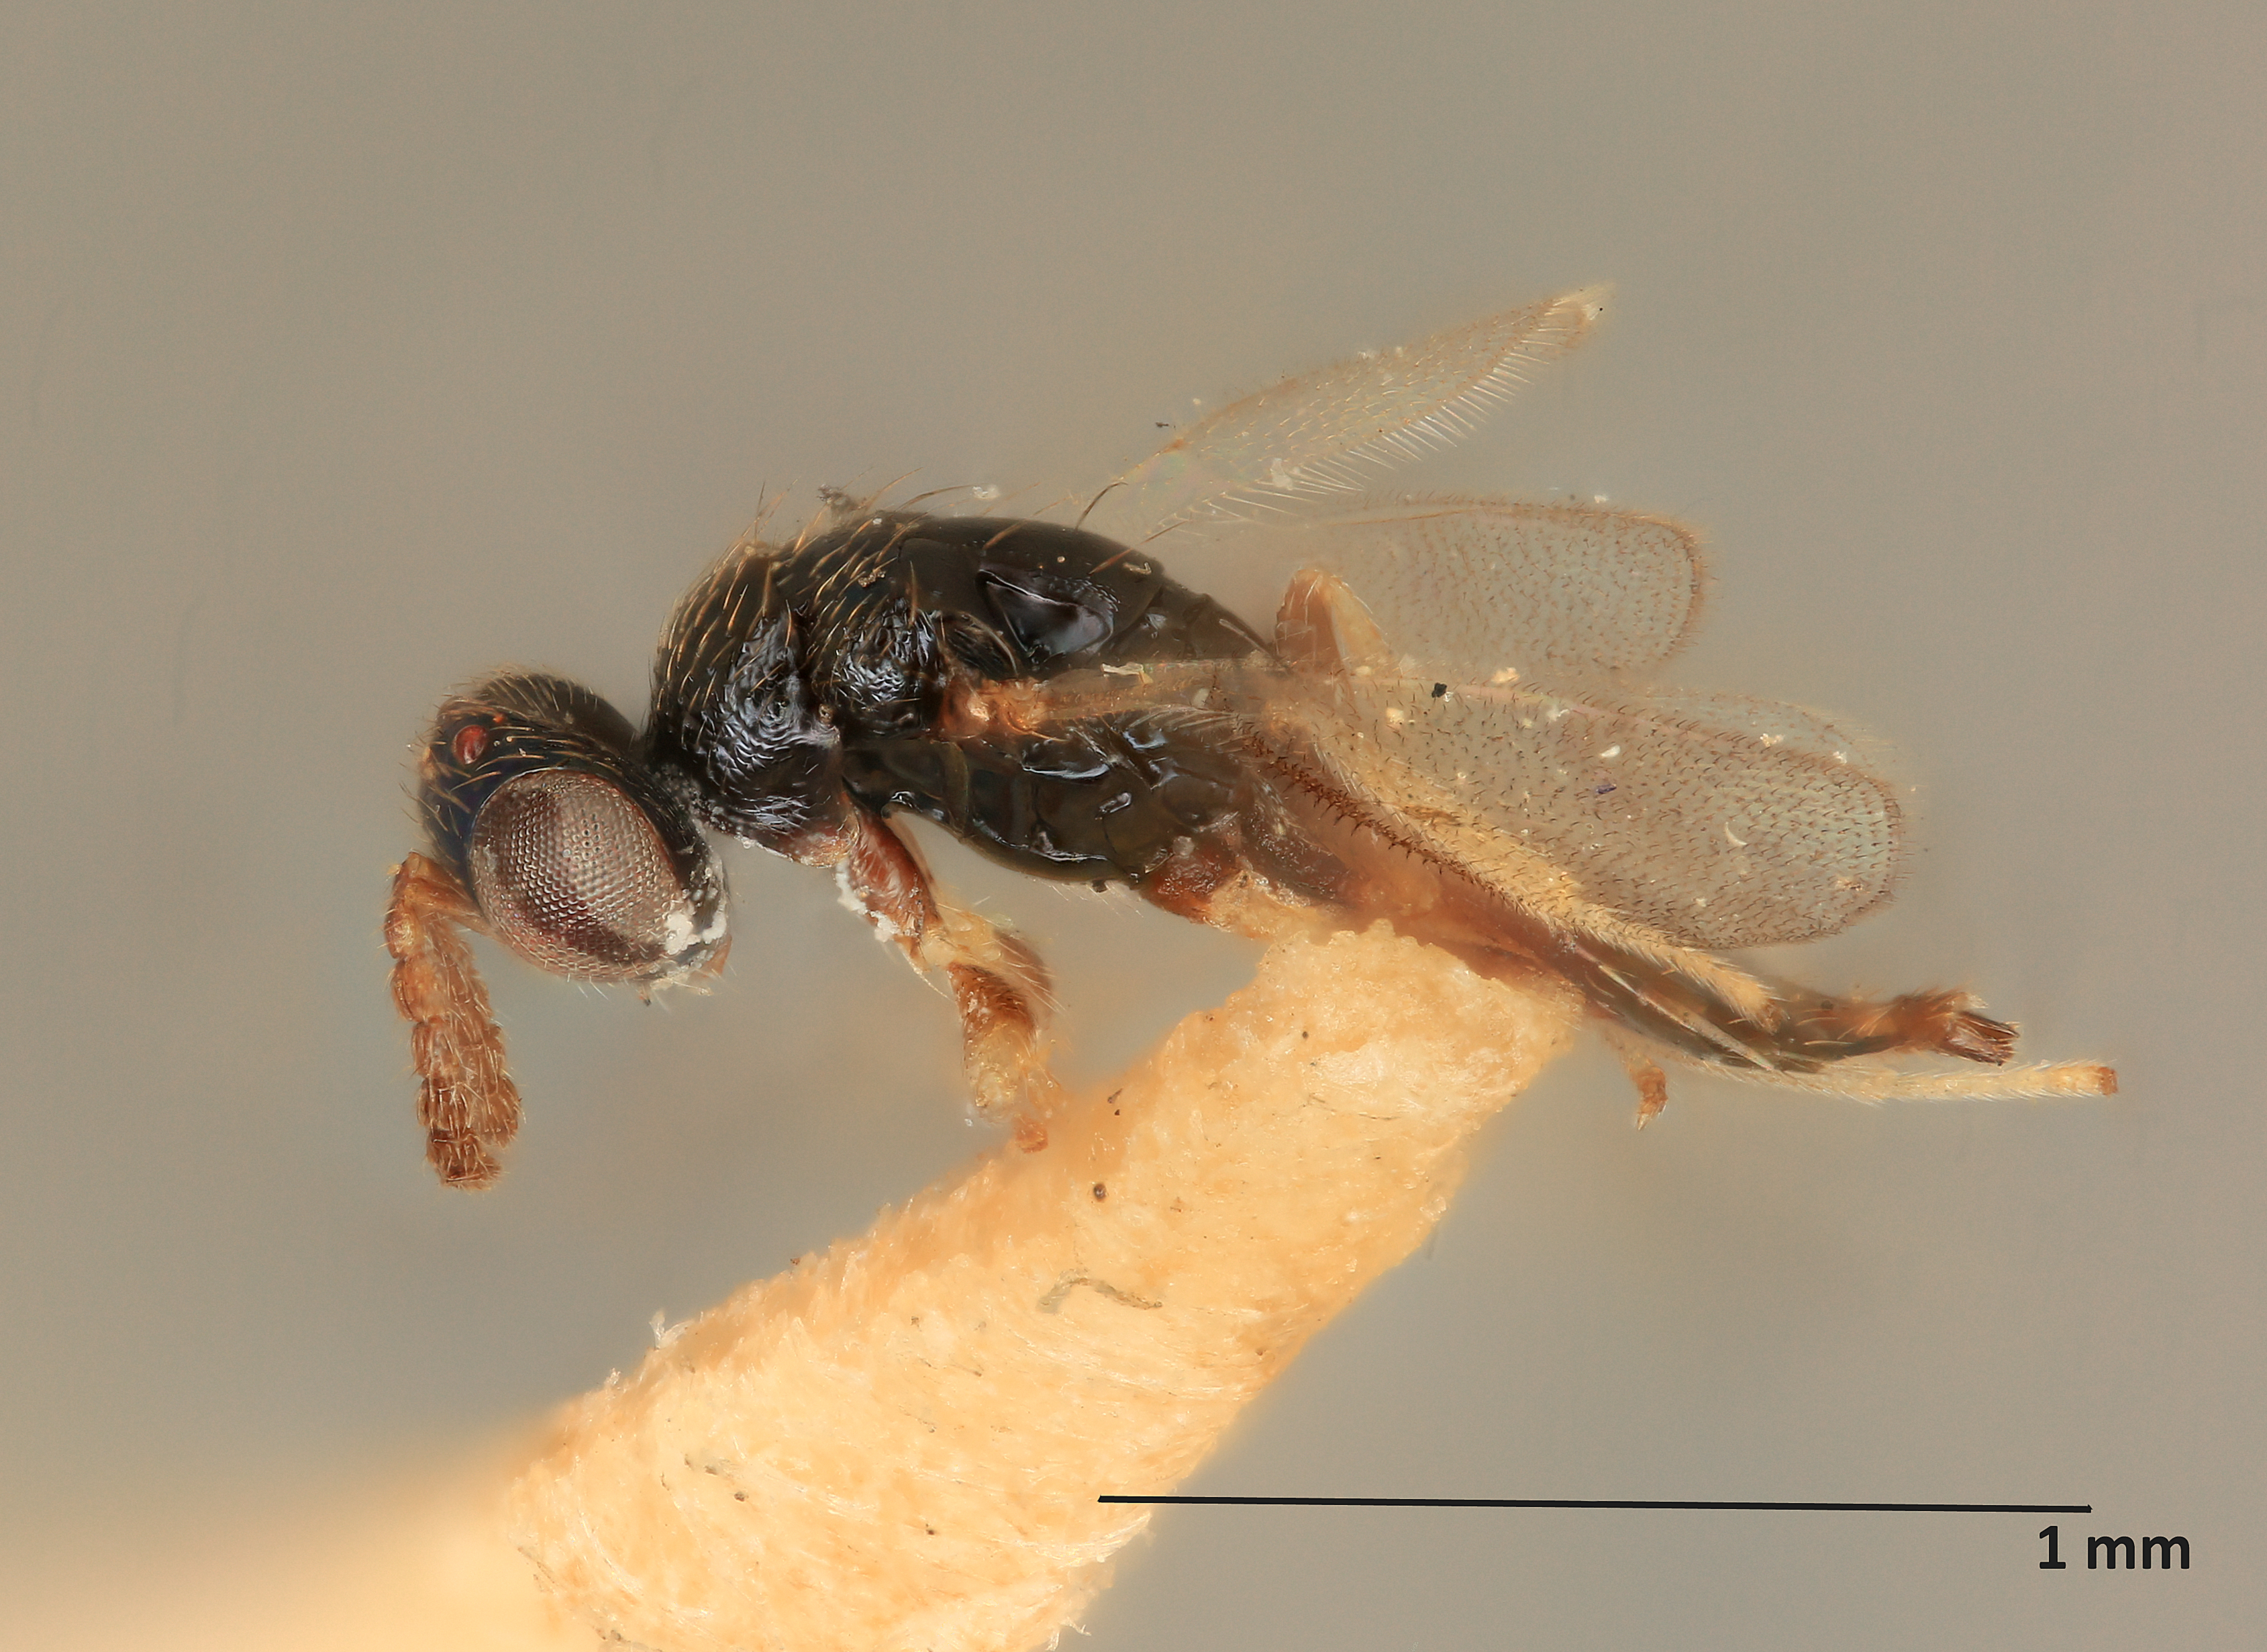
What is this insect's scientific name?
Elachertus pini
